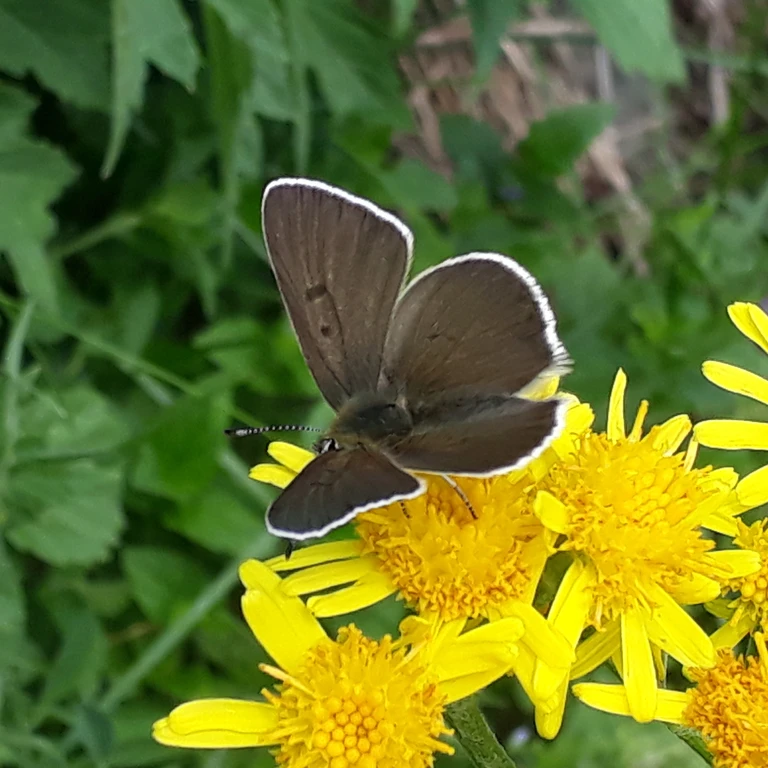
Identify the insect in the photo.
Lycaena tityrus (also Loweia tityrus)
